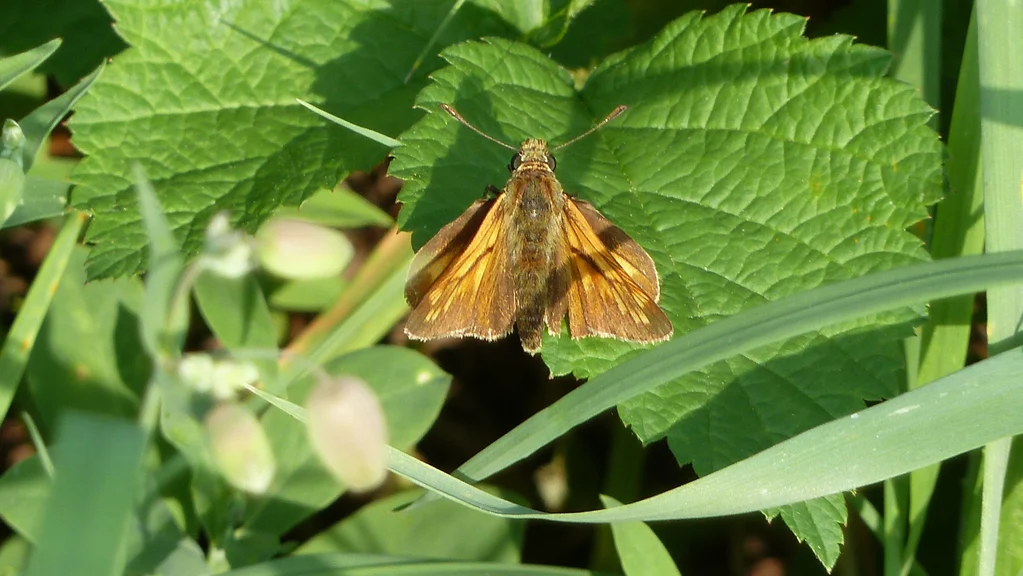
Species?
Ochlodes sylvanus (also Ochlodes venata)
